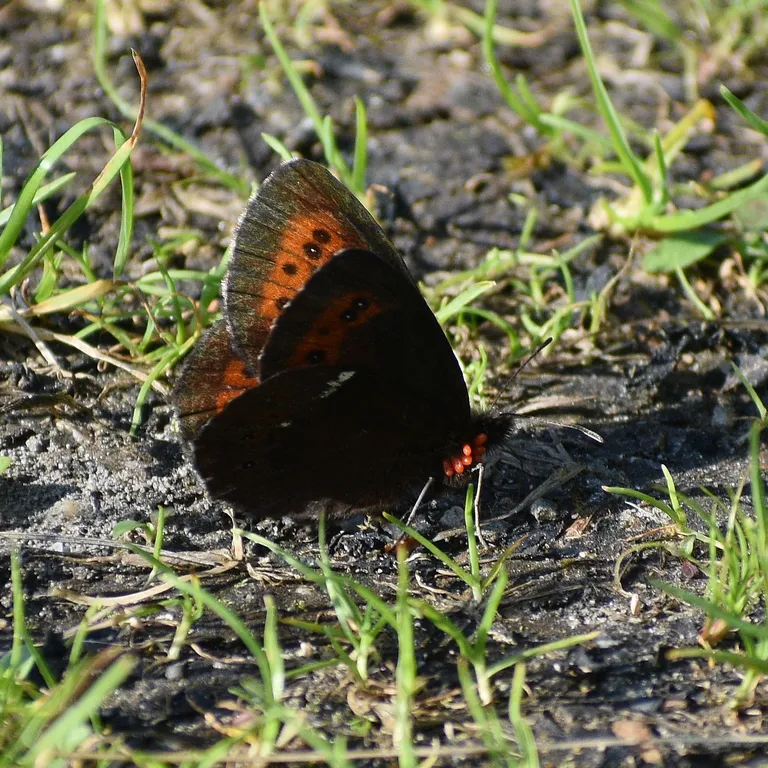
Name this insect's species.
Erebia ligea
